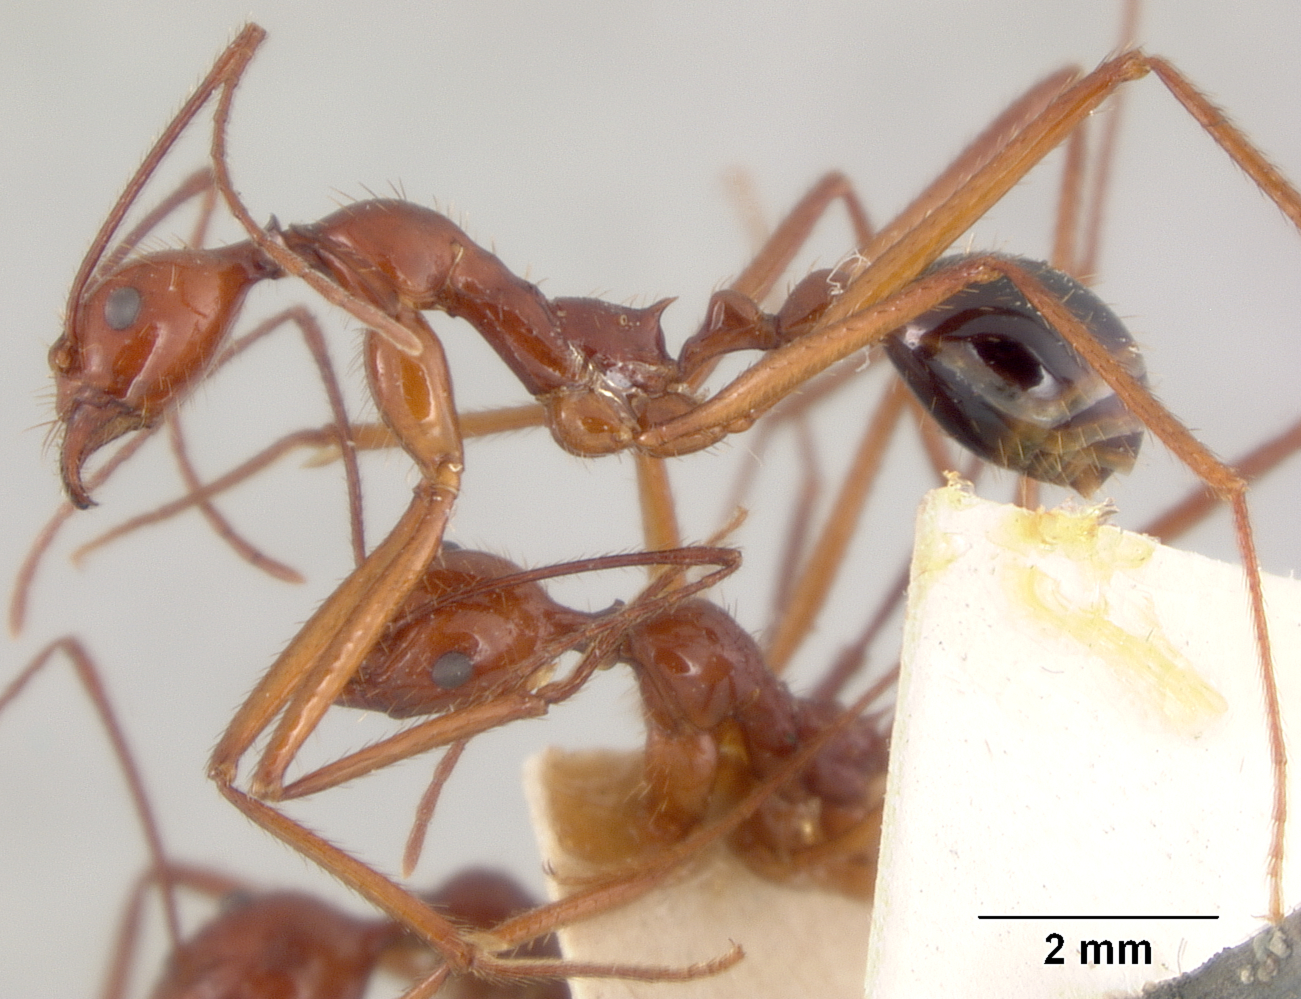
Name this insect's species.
Aphaenogaster swammerdami
